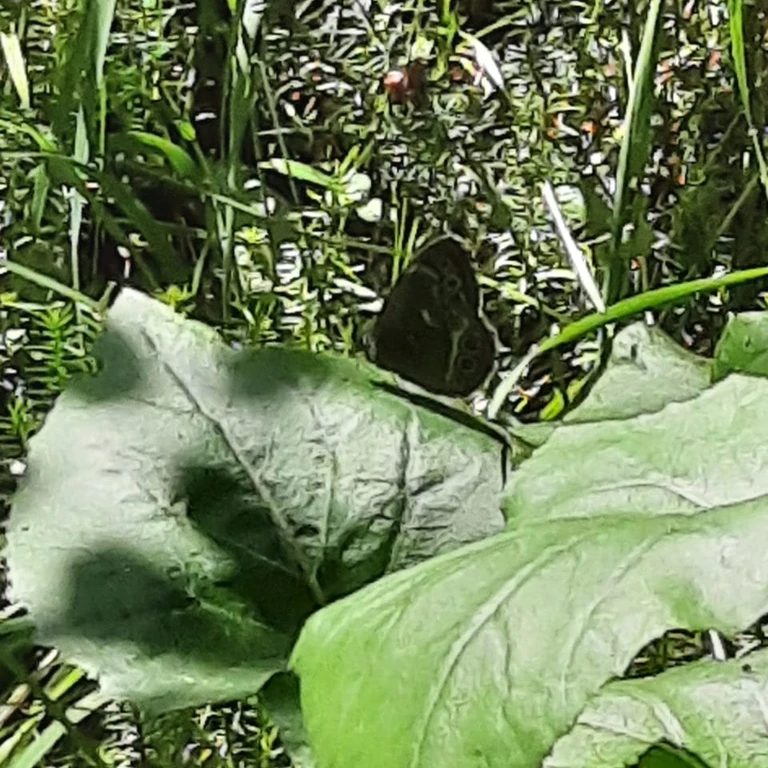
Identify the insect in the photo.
Lopinga achine (also Pararge achine)
